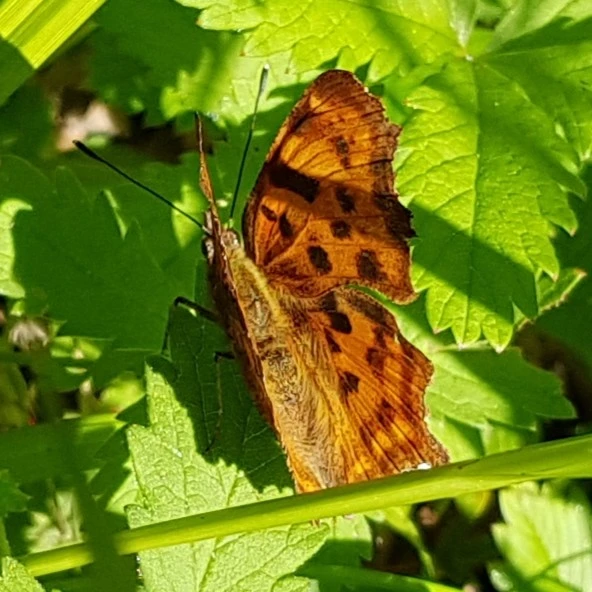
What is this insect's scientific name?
Polygonia c-album
